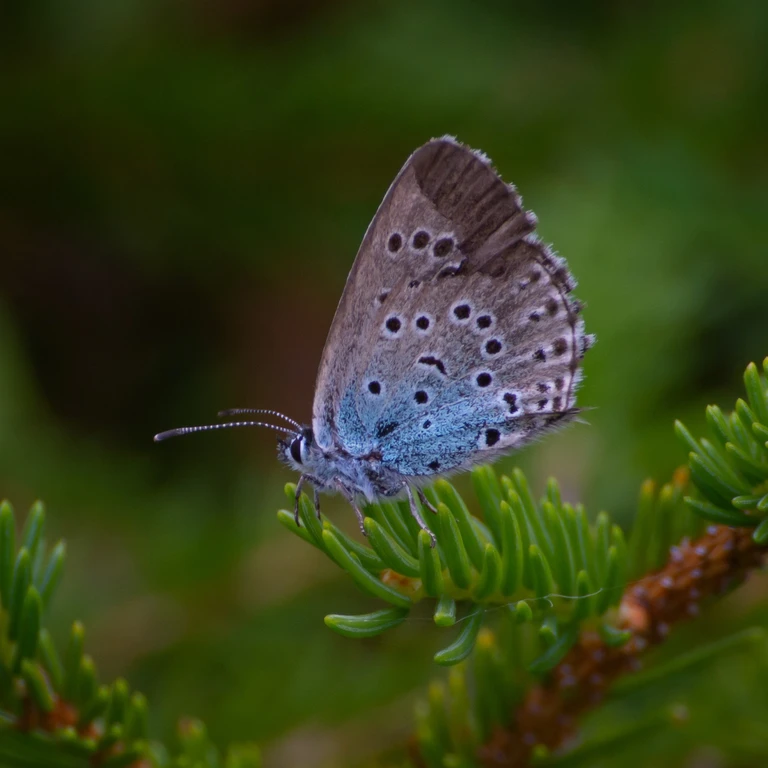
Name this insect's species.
Phengaris arion (also Maculinea arion)
